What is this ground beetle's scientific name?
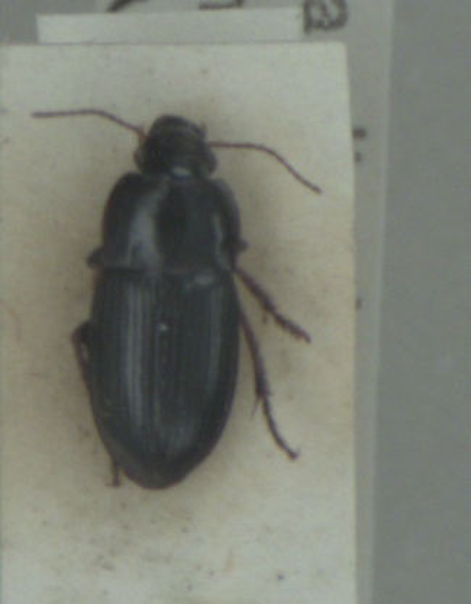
Harpalus anxius
